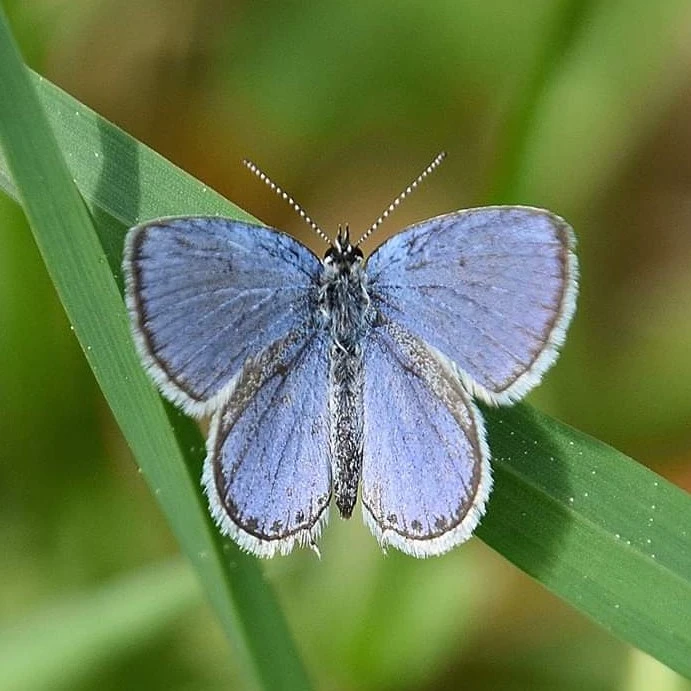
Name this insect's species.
Cupido argiades (also Elkalyce argiades)
